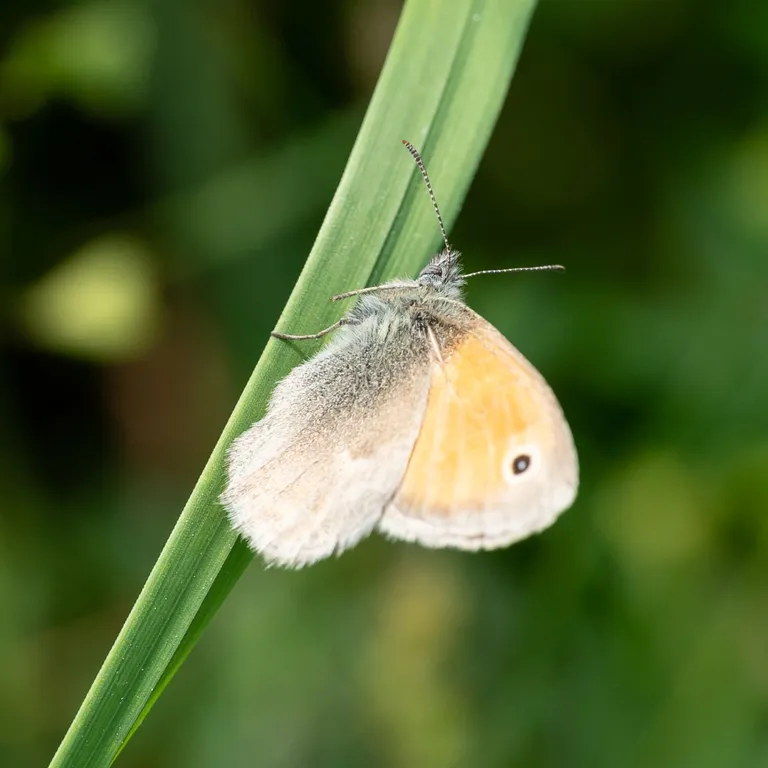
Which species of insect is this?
Coenonympha pamphilus
